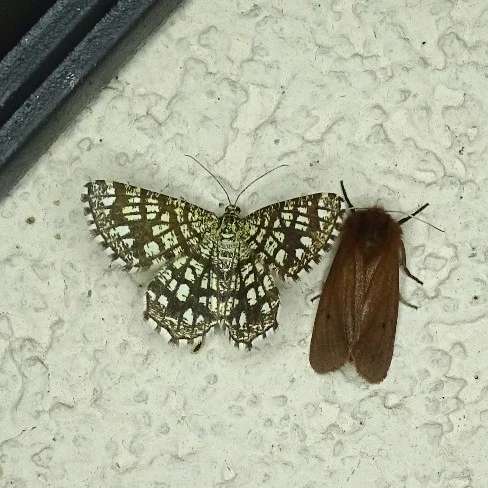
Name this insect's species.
Chiasmia clathrata
